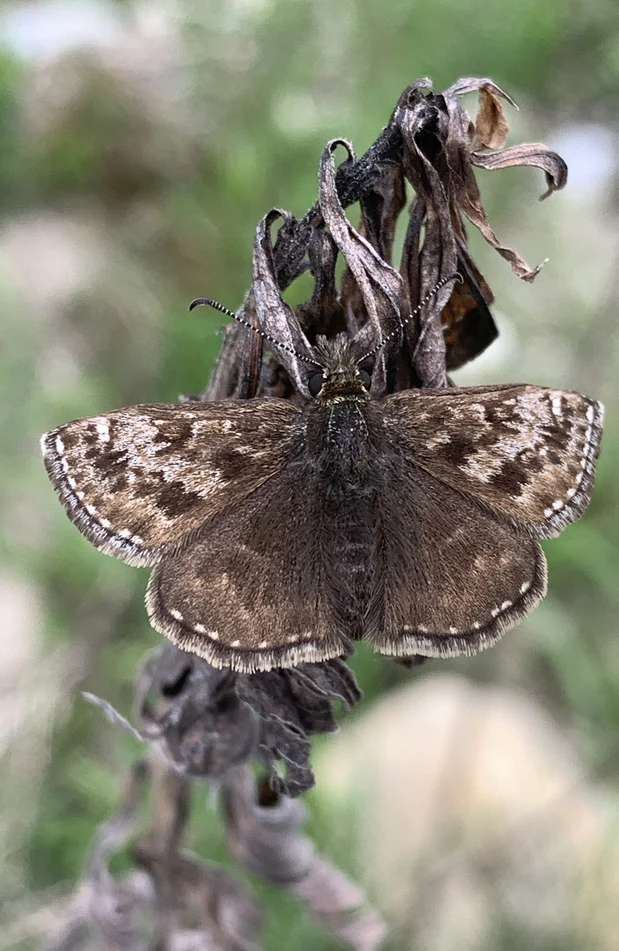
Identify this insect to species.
Erynnis tages
